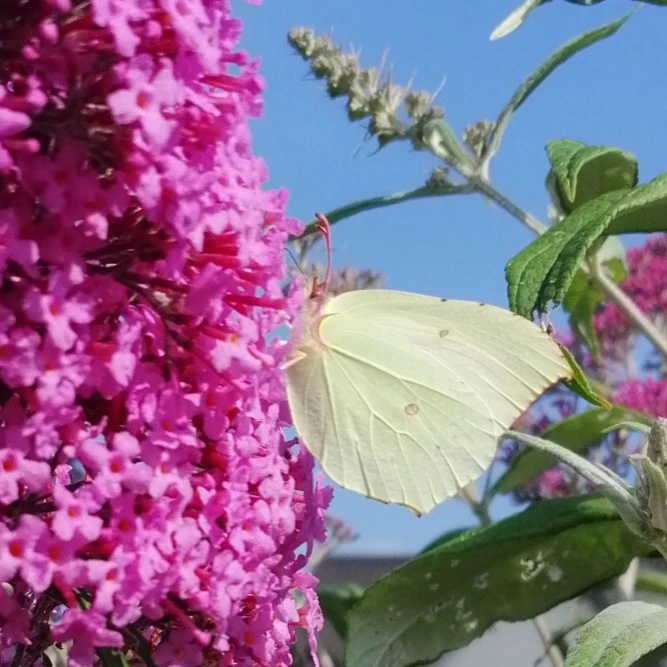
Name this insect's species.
Gonepteryx rhamni
